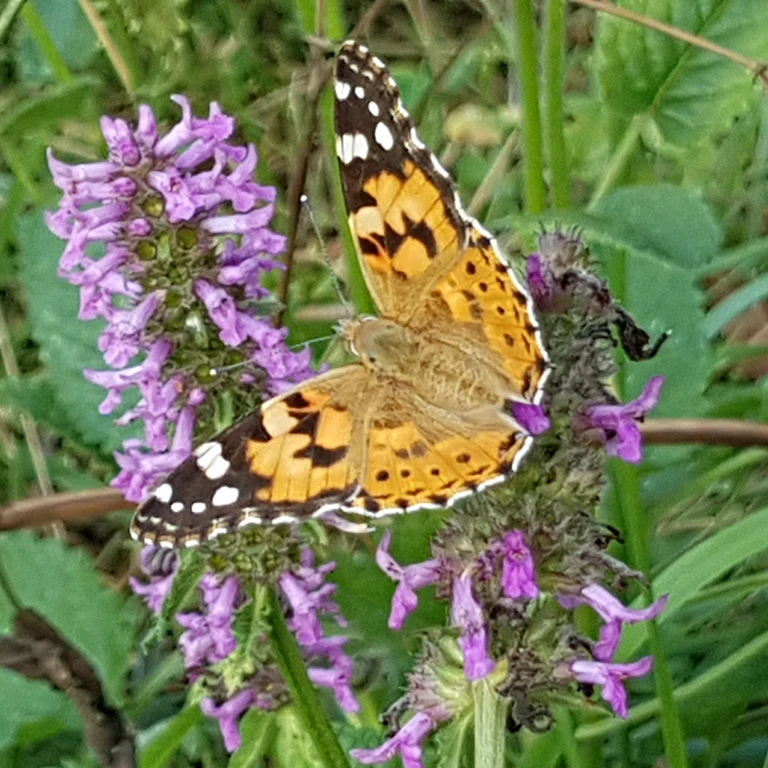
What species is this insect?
Vanessa cardui
